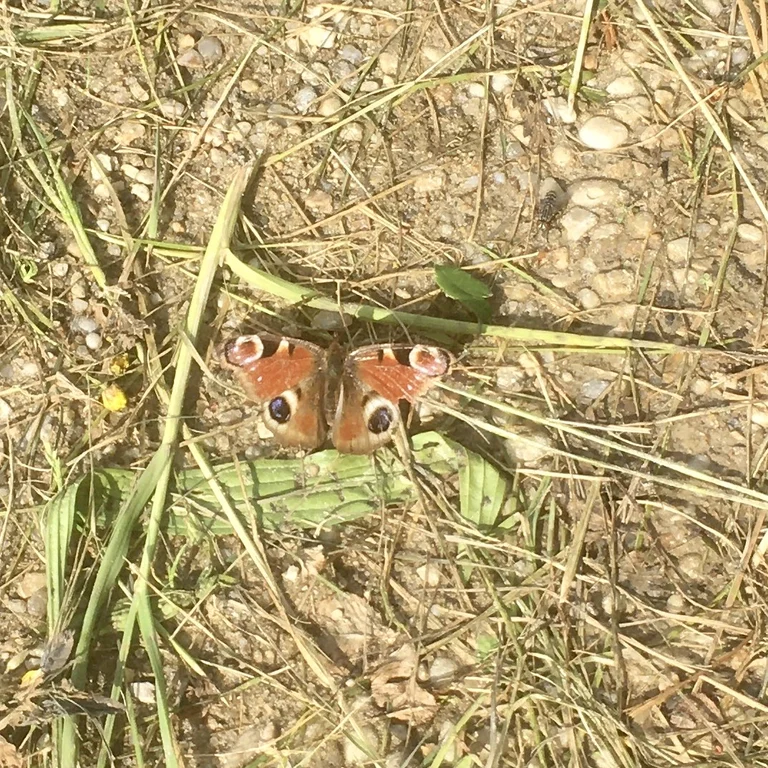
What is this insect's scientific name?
Aglais io
